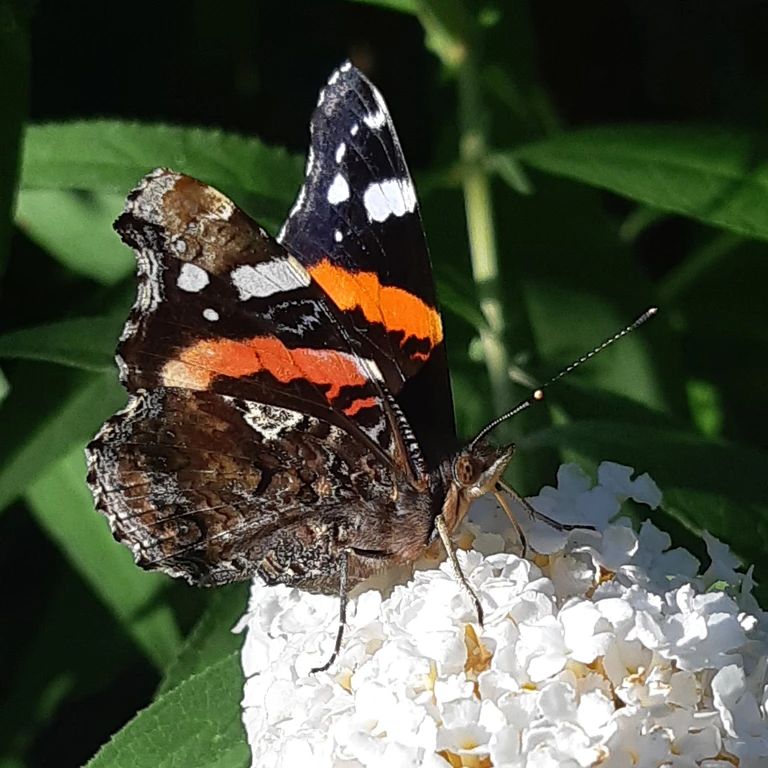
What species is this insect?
Vanessa atalanta
